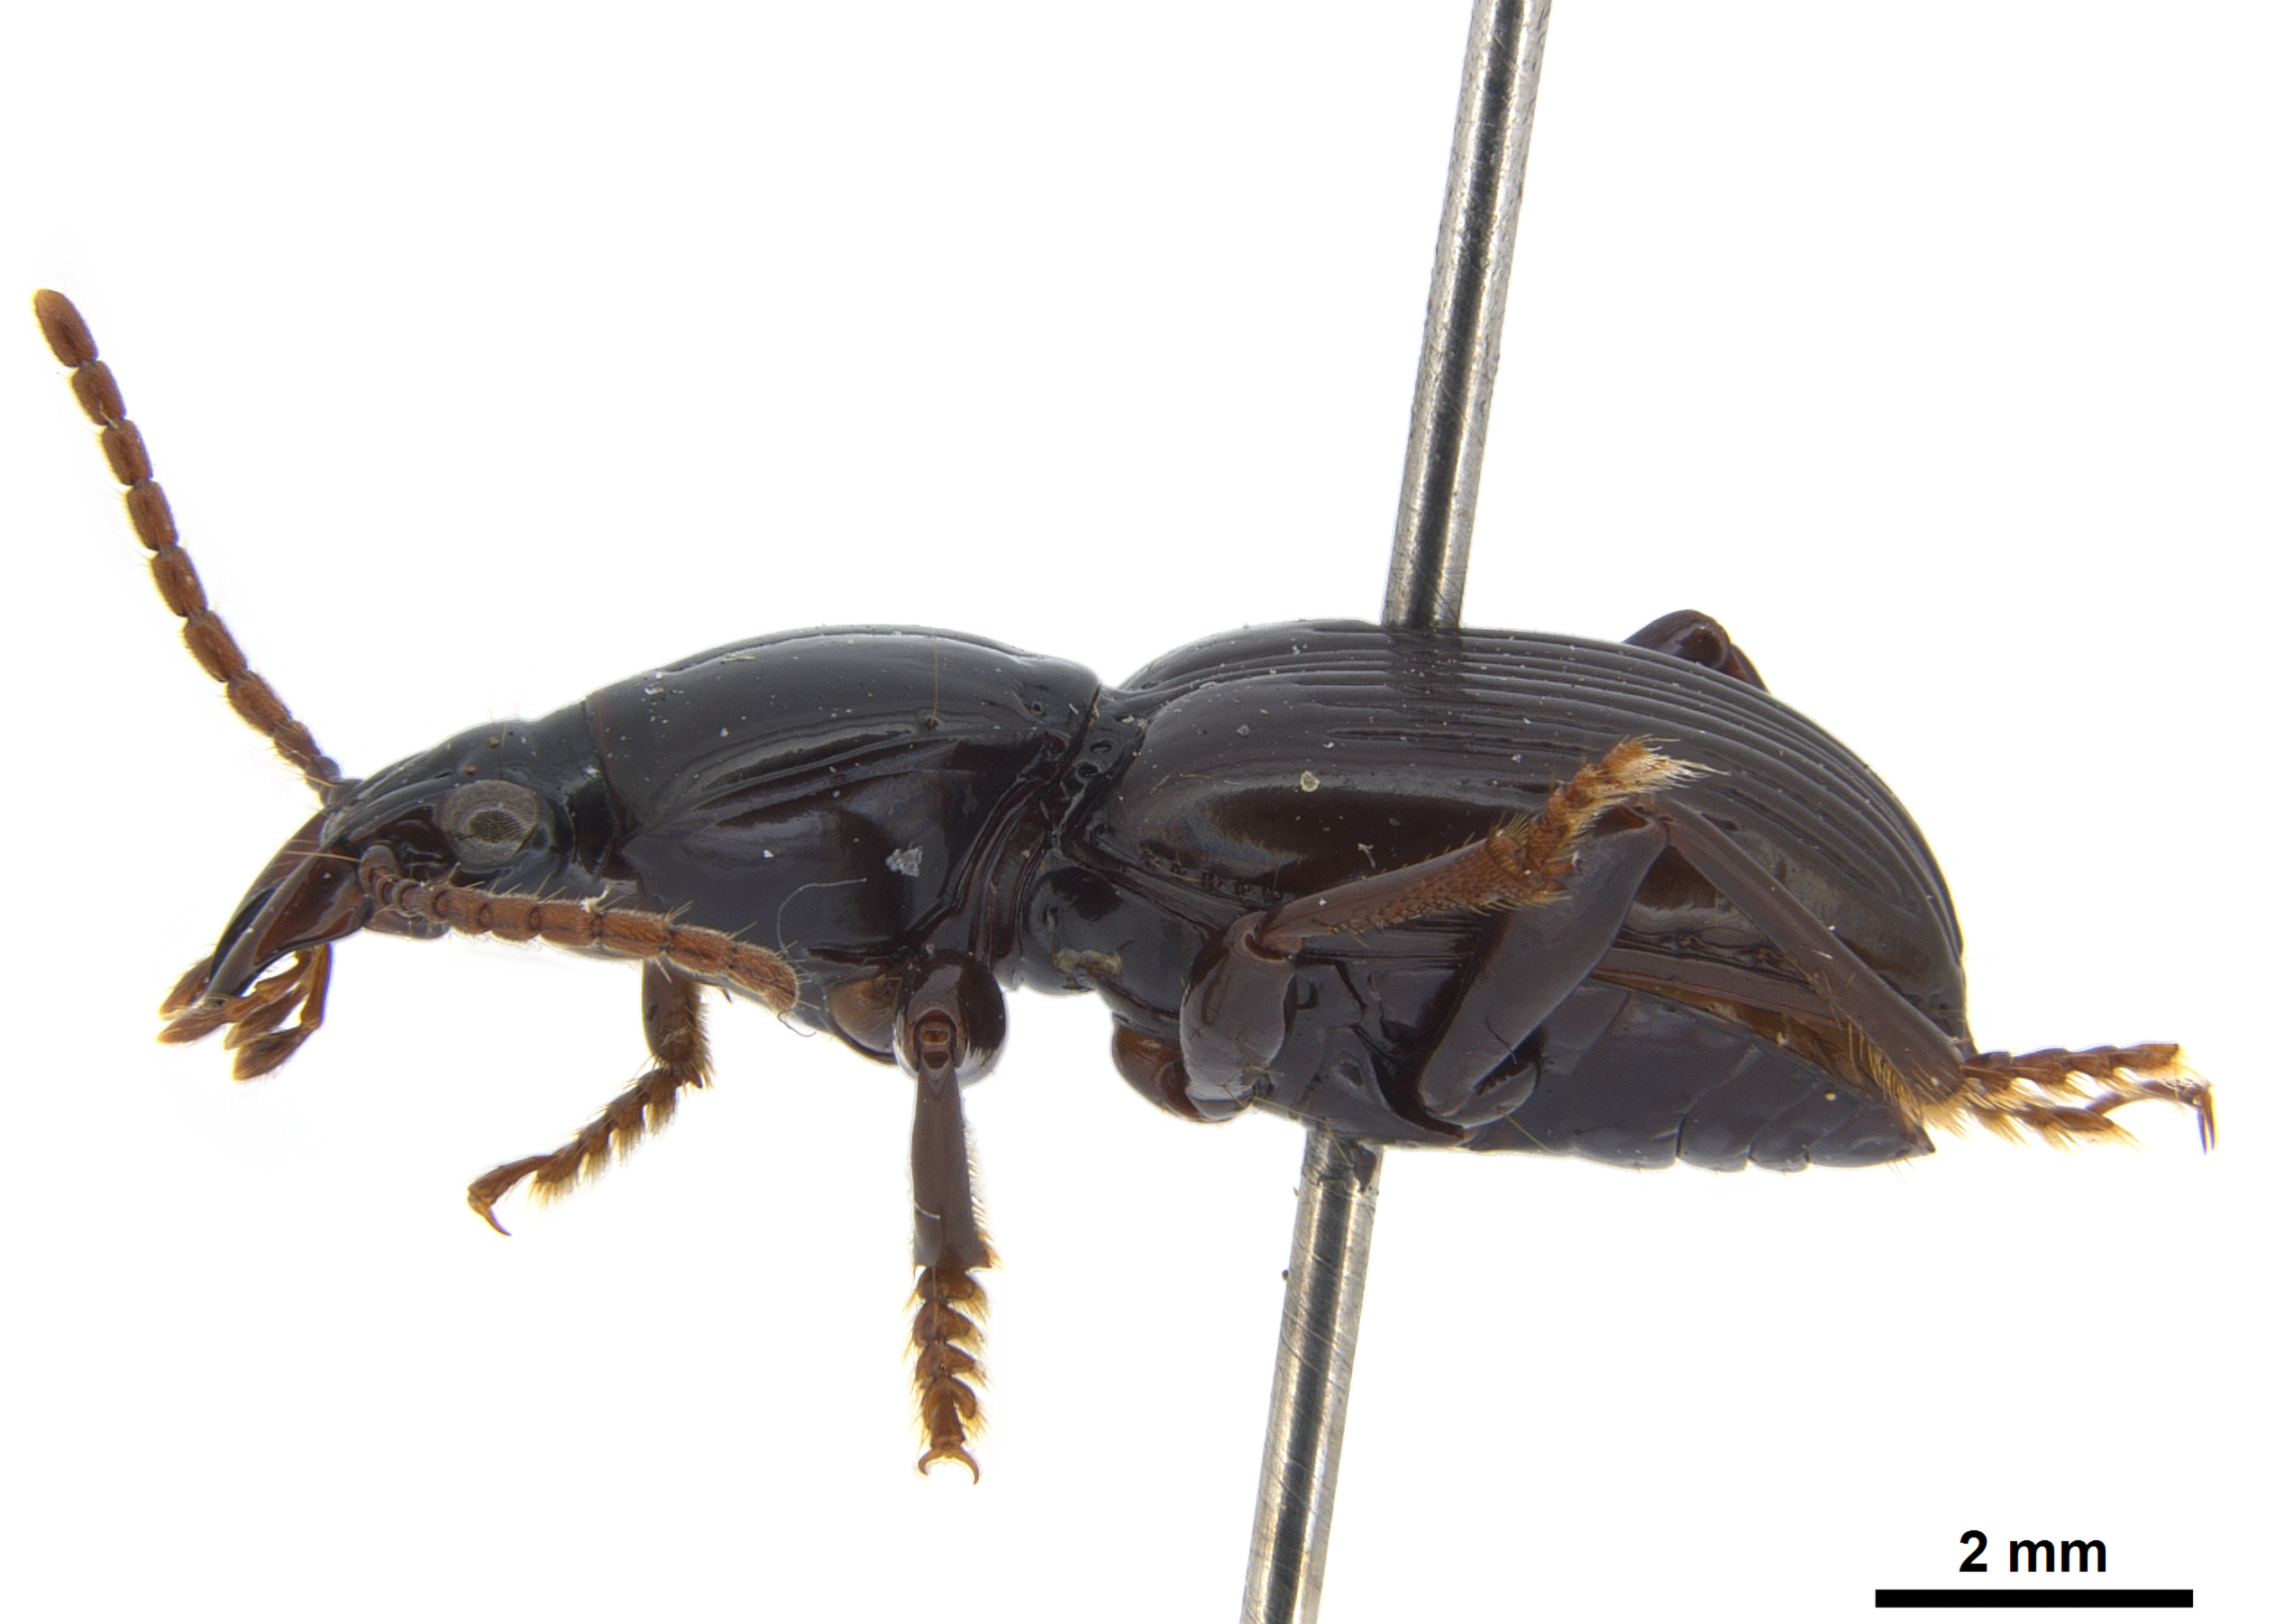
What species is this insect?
Pelecium sulcipenne
